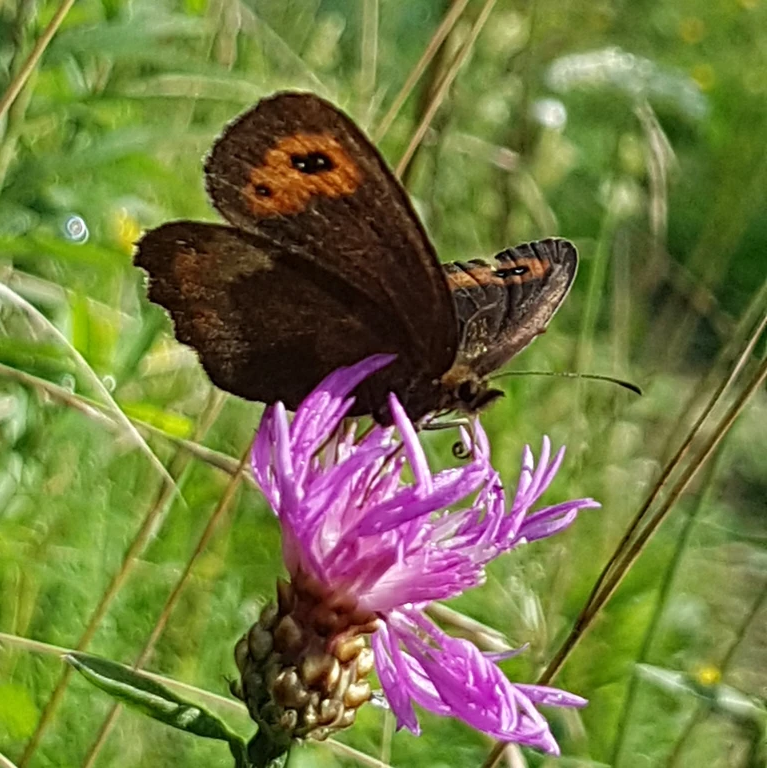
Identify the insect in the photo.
Erebia aethiops
